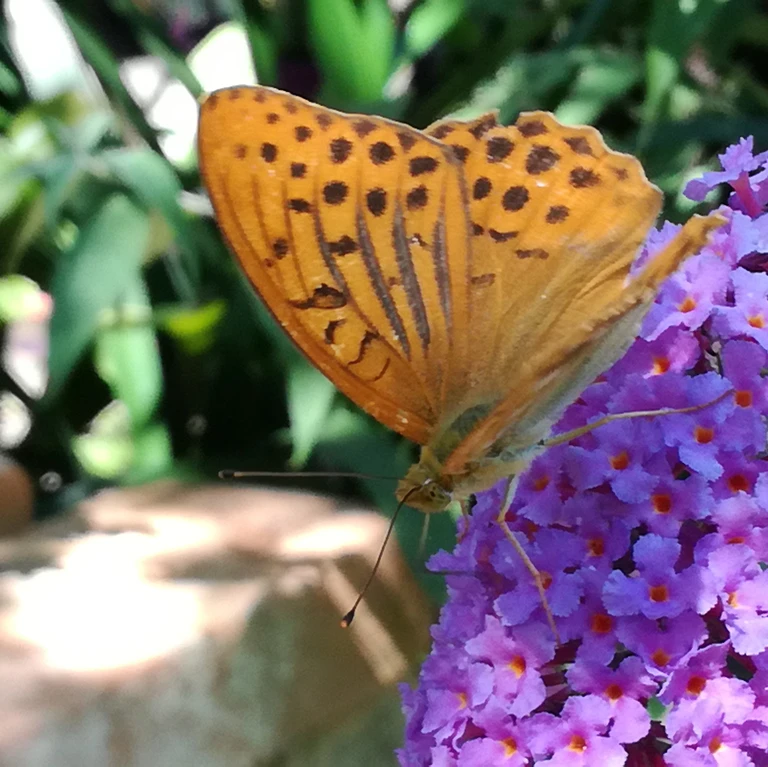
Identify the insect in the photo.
Argynnis paphia
